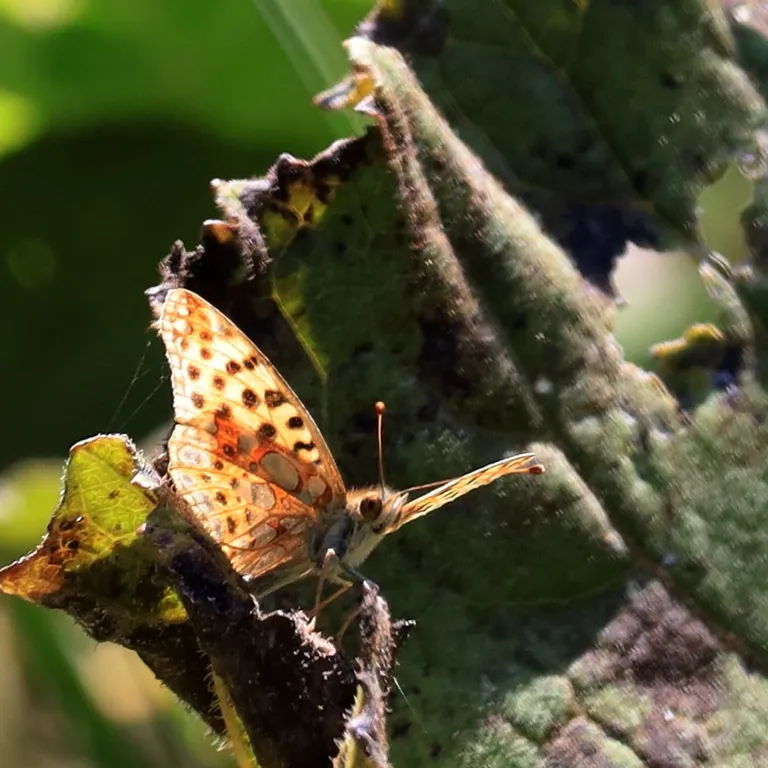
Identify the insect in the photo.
Issoria lathonia
